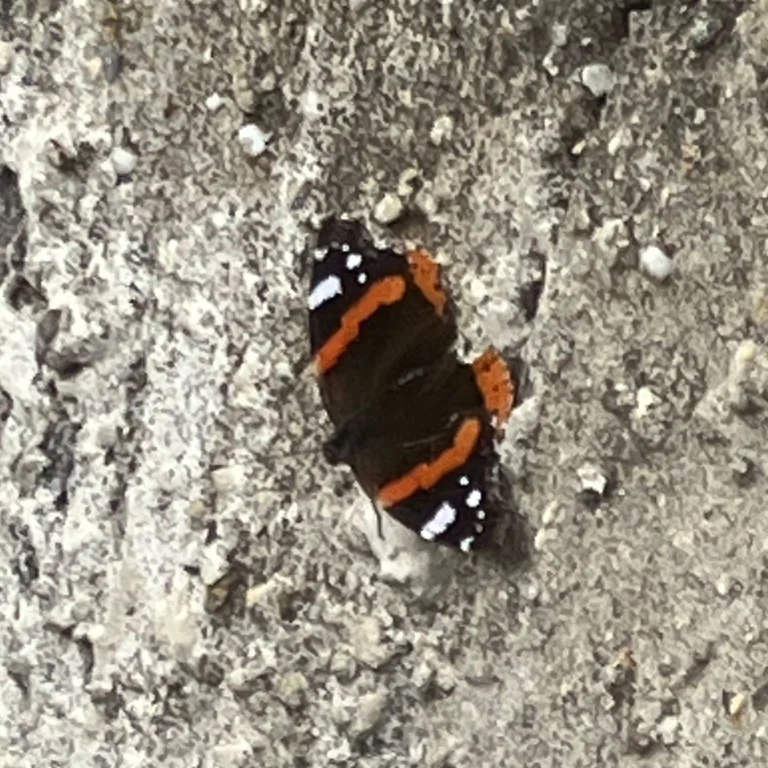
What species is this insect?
Vanessa atalanta
